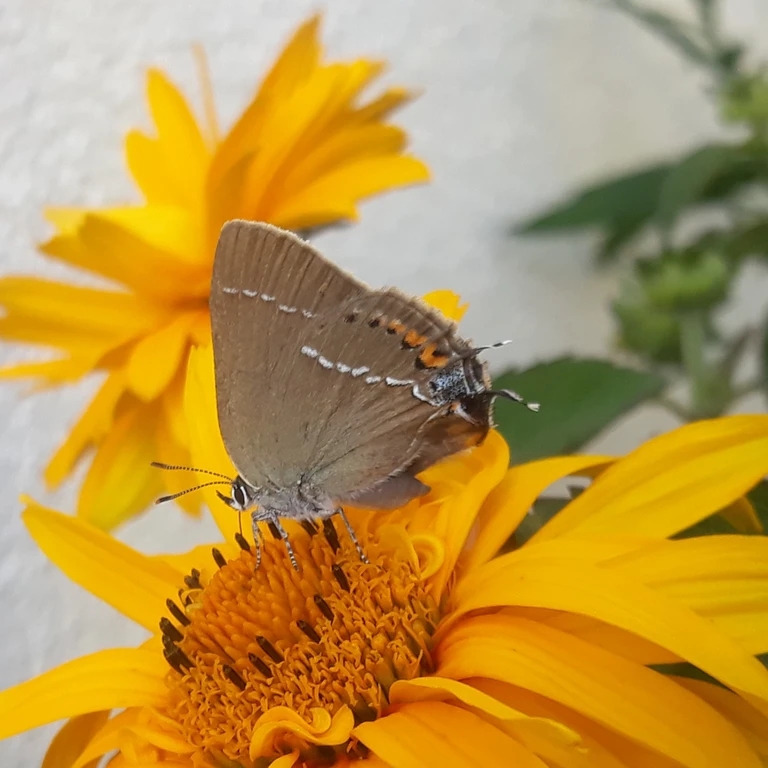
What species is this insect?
Satyrium spini (also Tuttiola spini)
